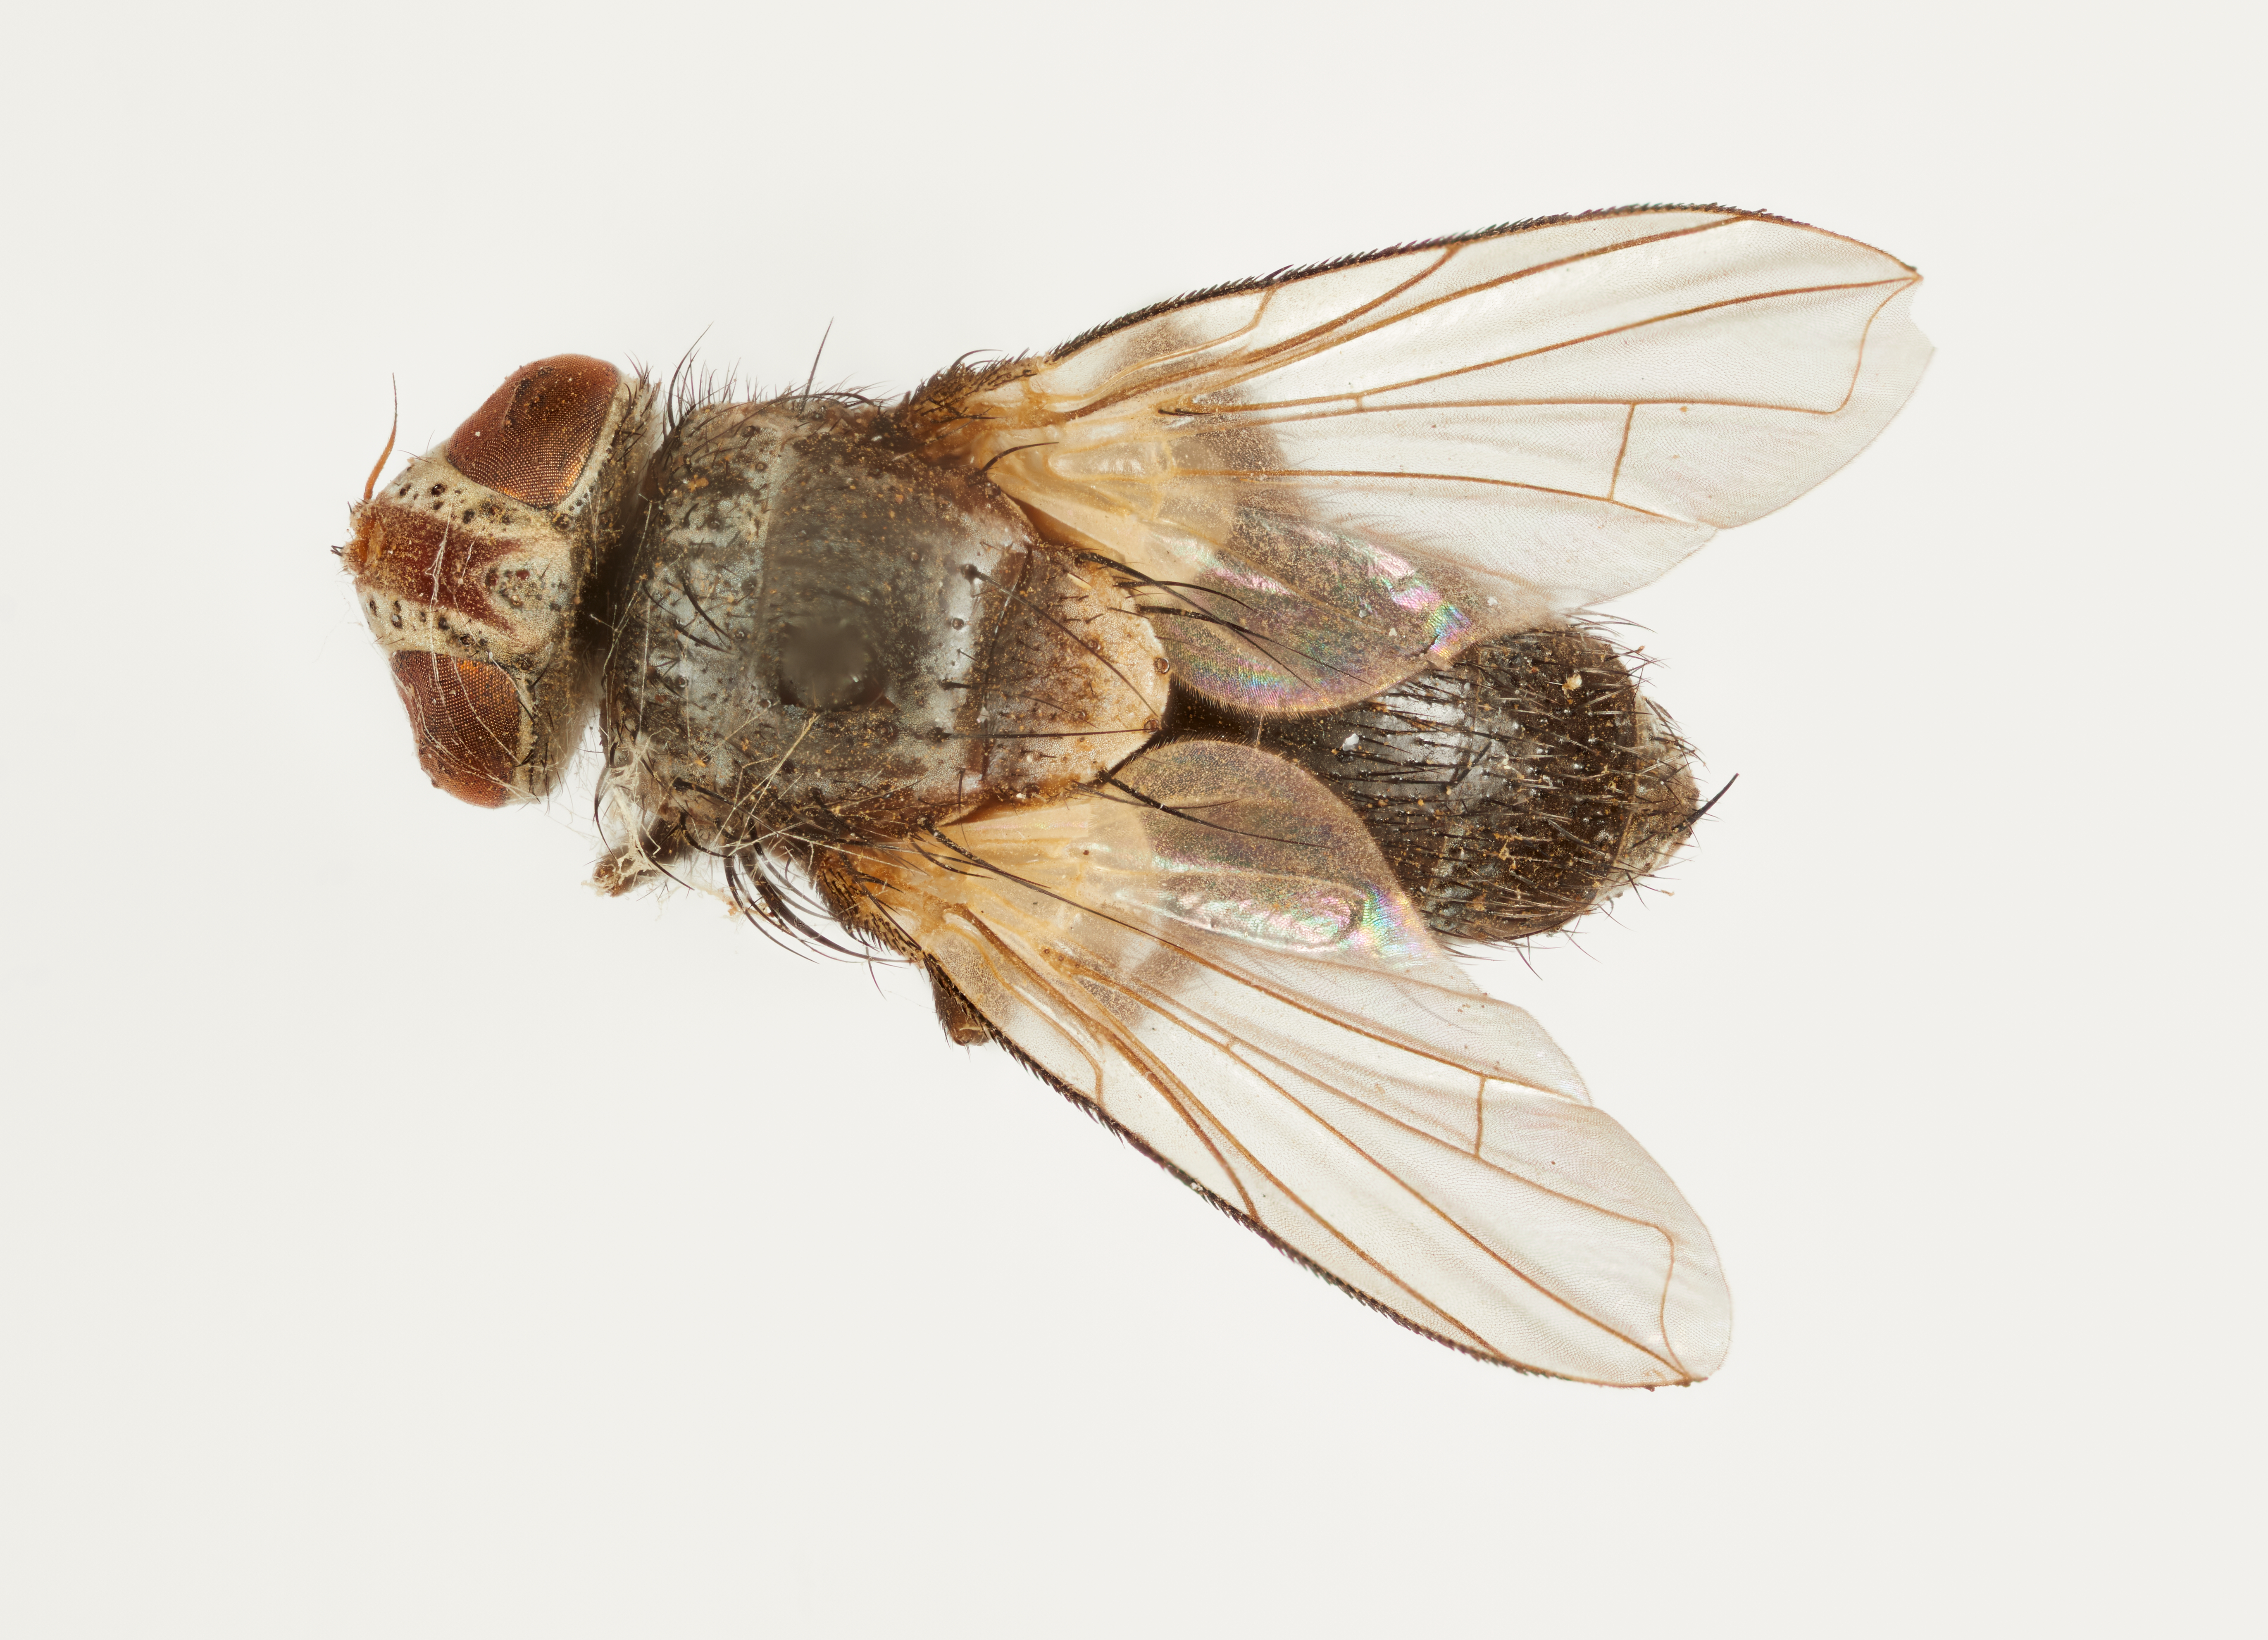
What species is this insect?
Sigelotroxis parvus
